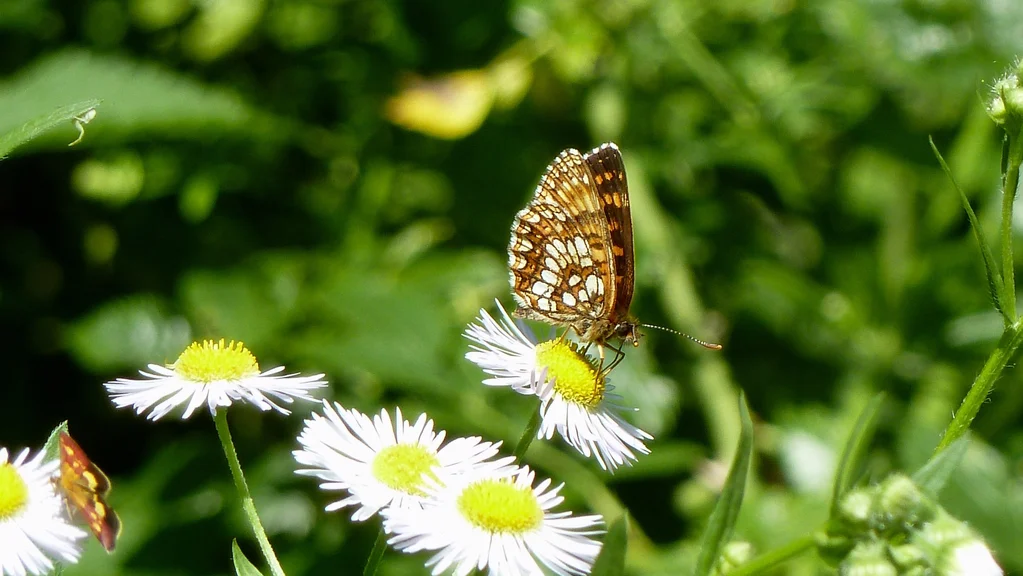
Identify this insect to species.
Melitaea diamina
